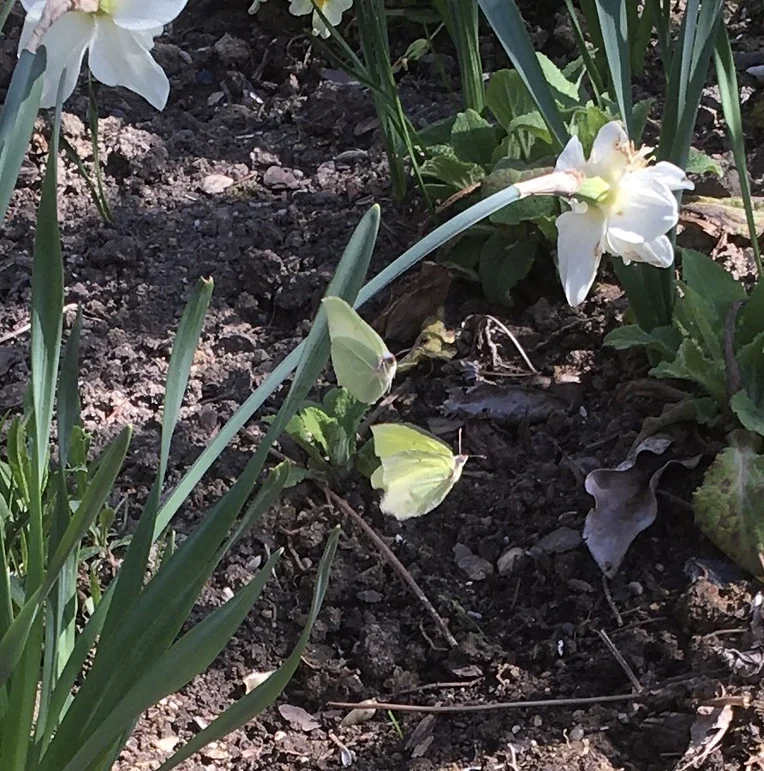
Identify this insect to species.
Gonepteryx rhamni
